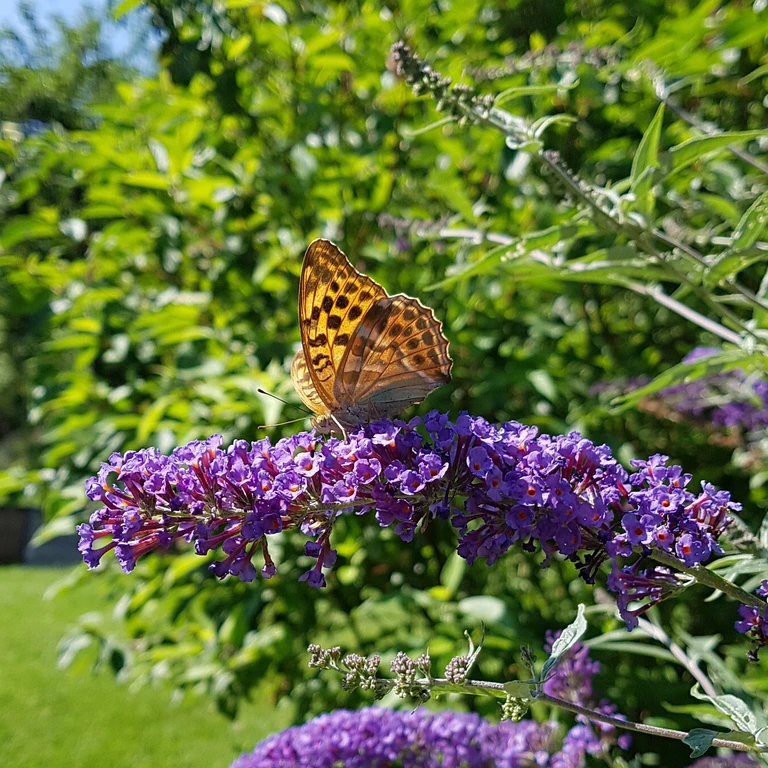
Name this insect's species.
Argynnis paphia
